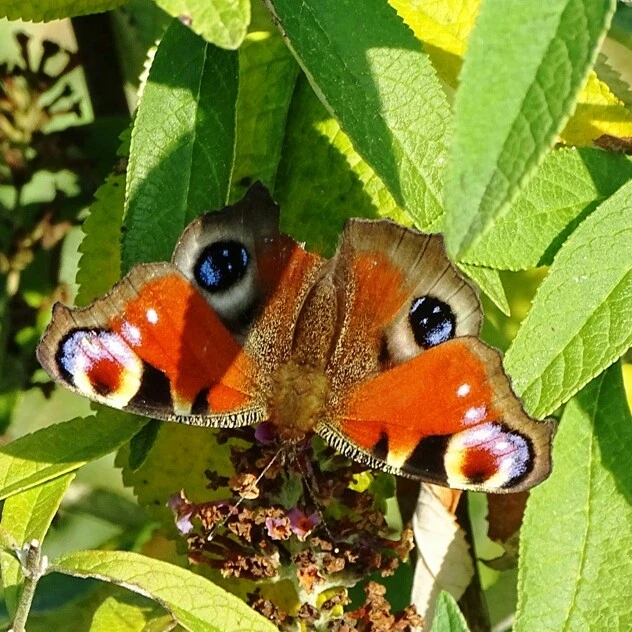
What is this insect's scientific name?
Aglais io
